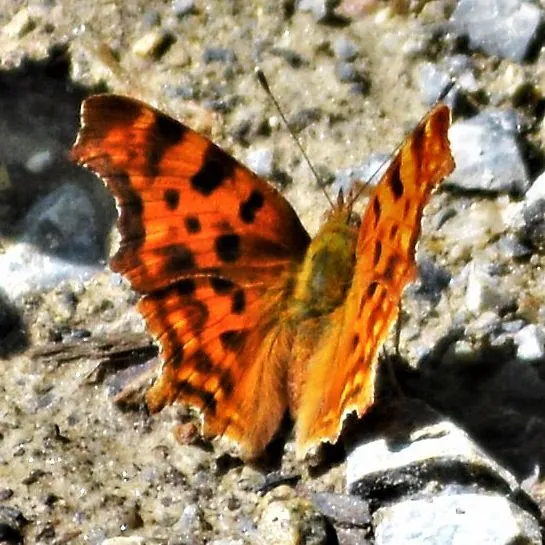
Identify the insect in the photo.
Polygonia c-album
